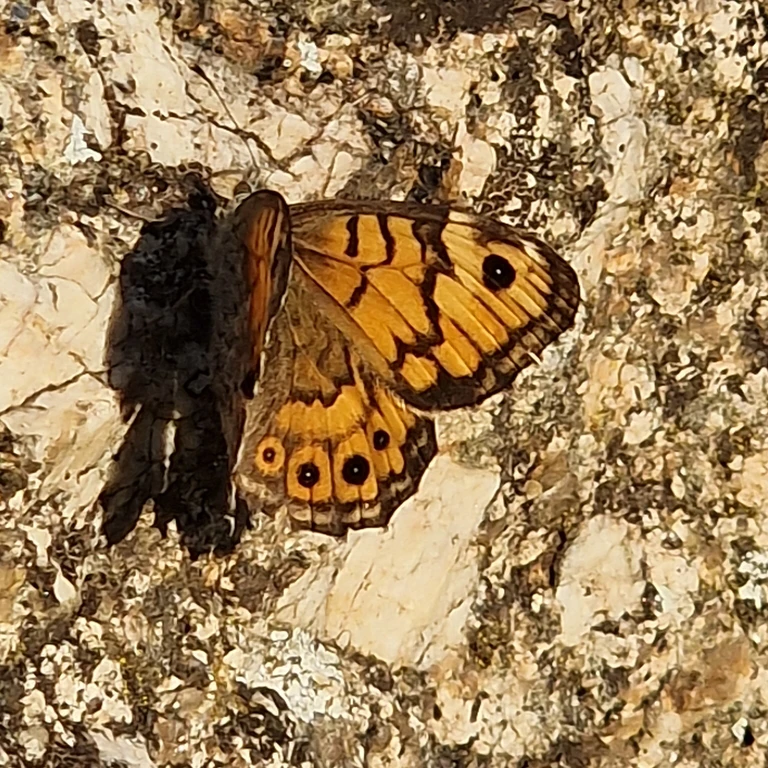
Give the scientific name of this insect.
Lasiommata megera (also Pararge megera)
